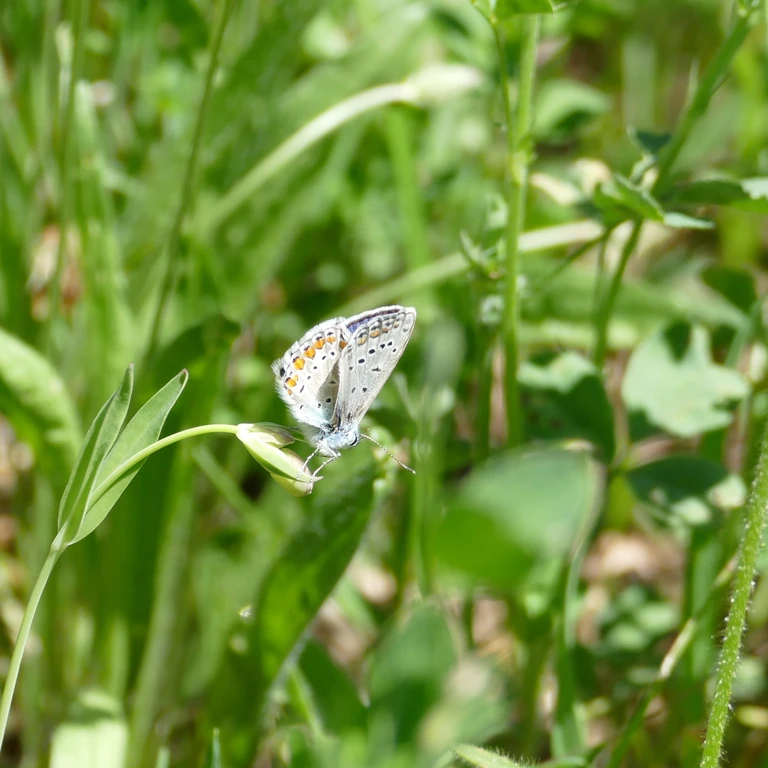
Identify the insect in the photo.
Polyommatus icarus
